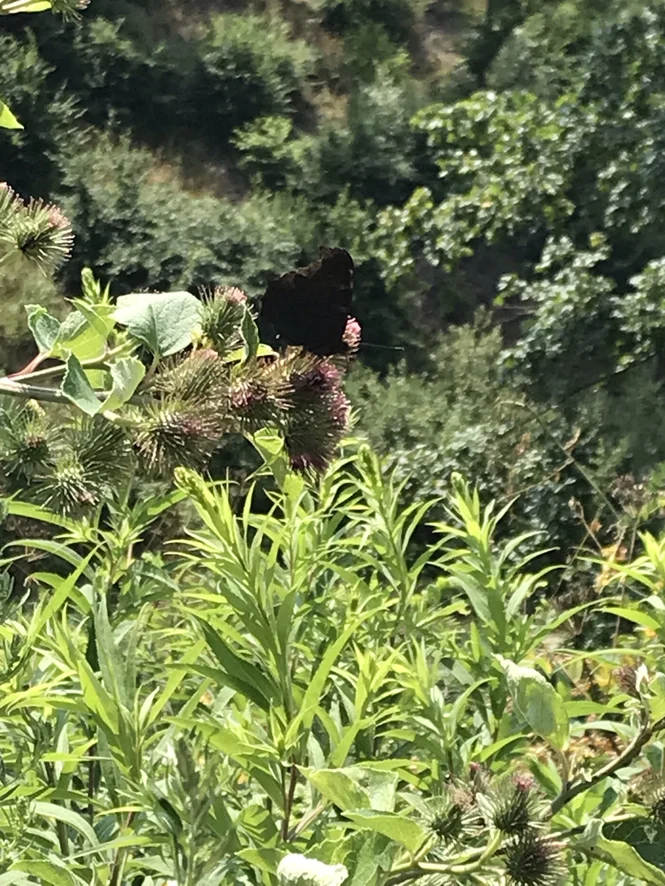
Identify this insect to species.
Aglais io
